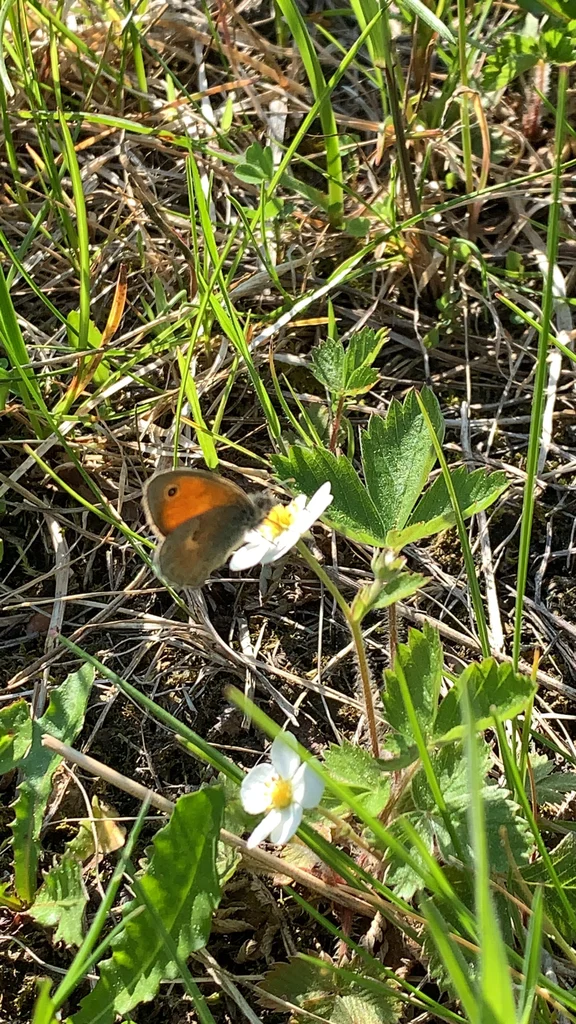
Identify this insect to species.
Coenonympha pamphilus
